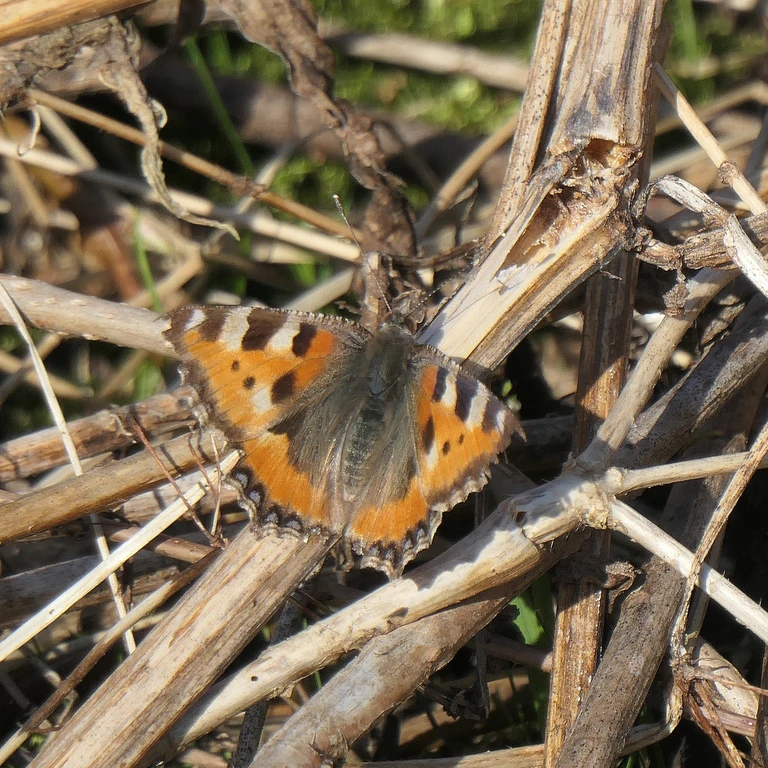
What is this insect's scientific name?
Aglais urticae
